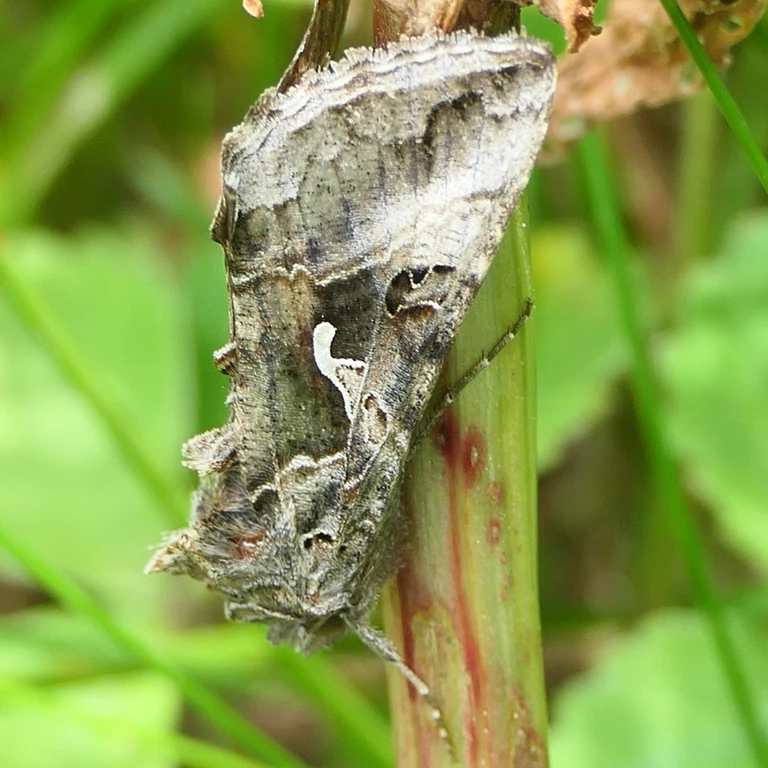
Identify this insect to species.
Autographa gamma
